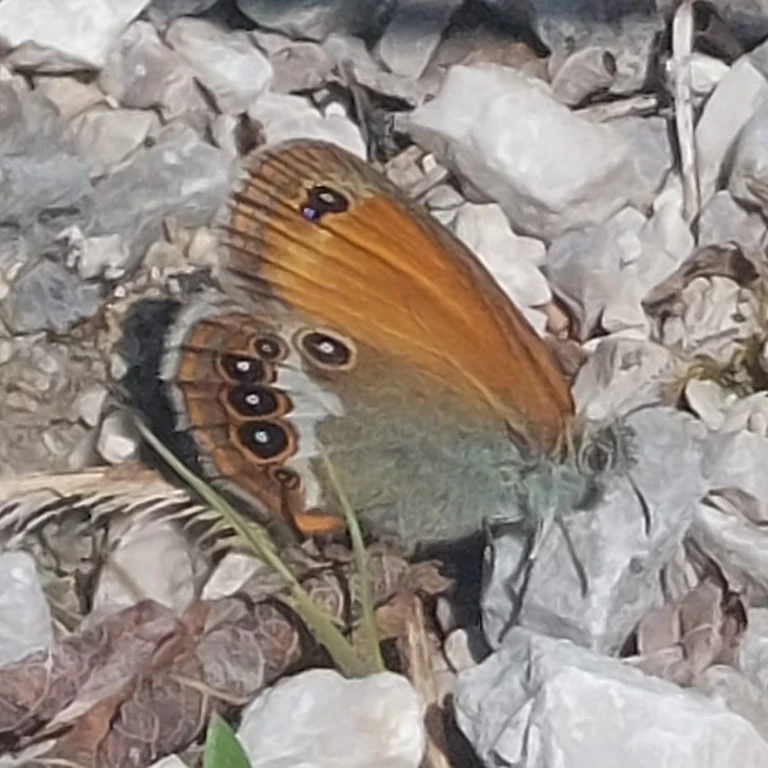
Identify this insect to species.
Coenonympha arcania
